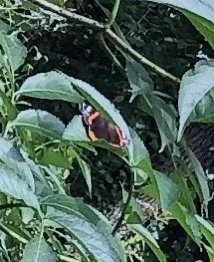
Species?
Vanessa atalanta
